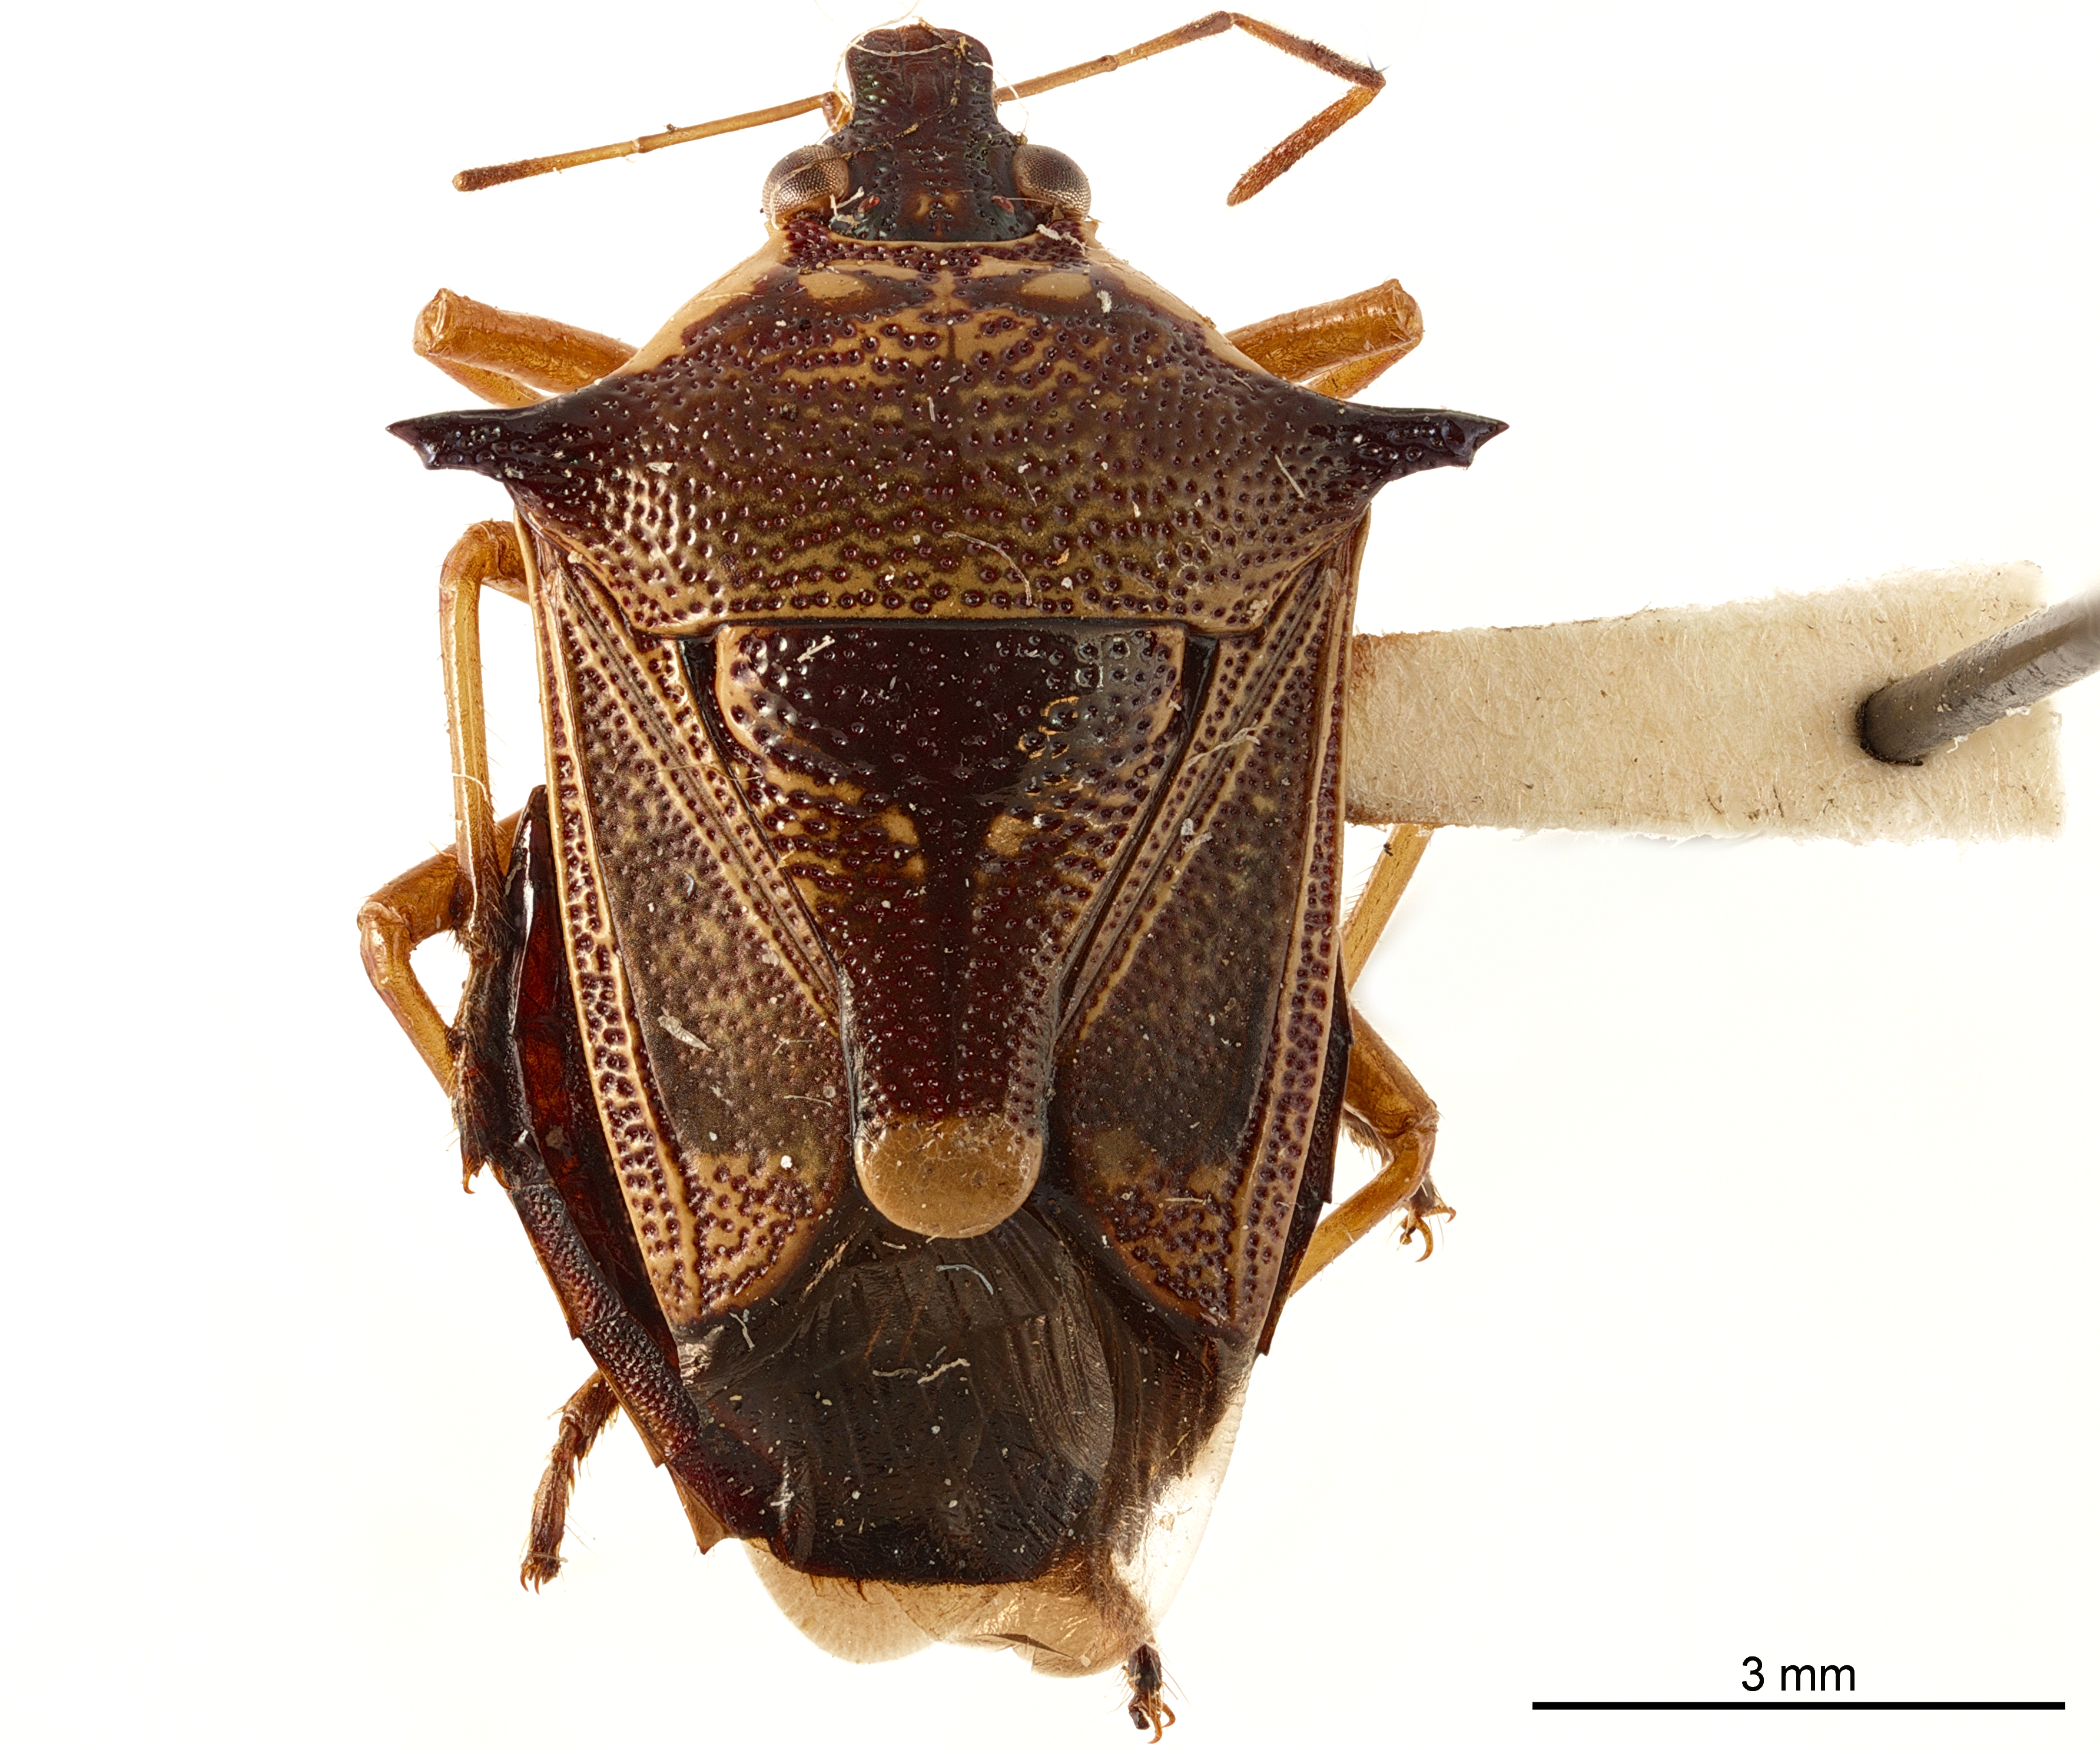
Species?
Montrouzieriellus melanacanthus
